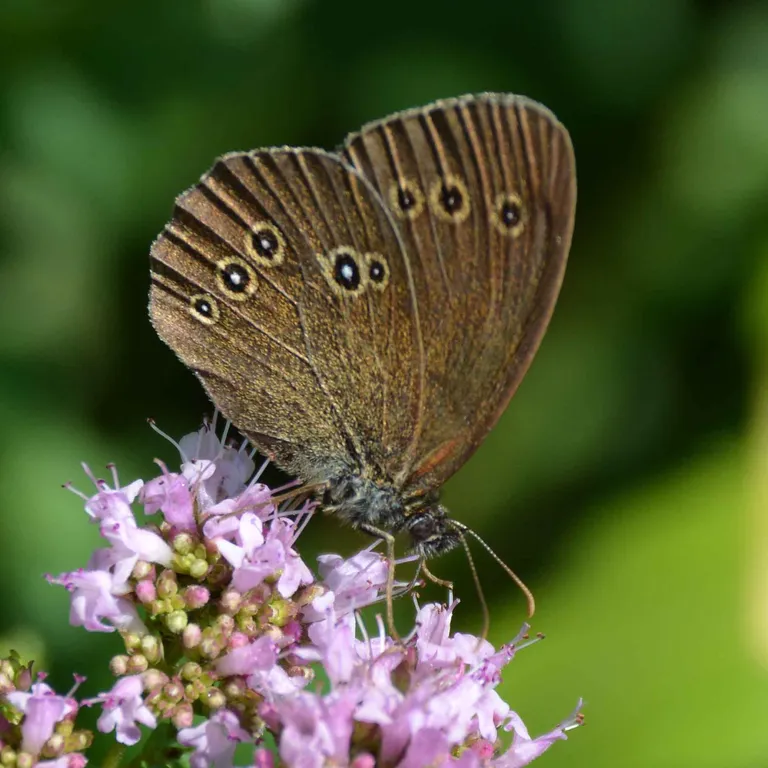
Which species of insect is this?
Aphantopus hyperantus
